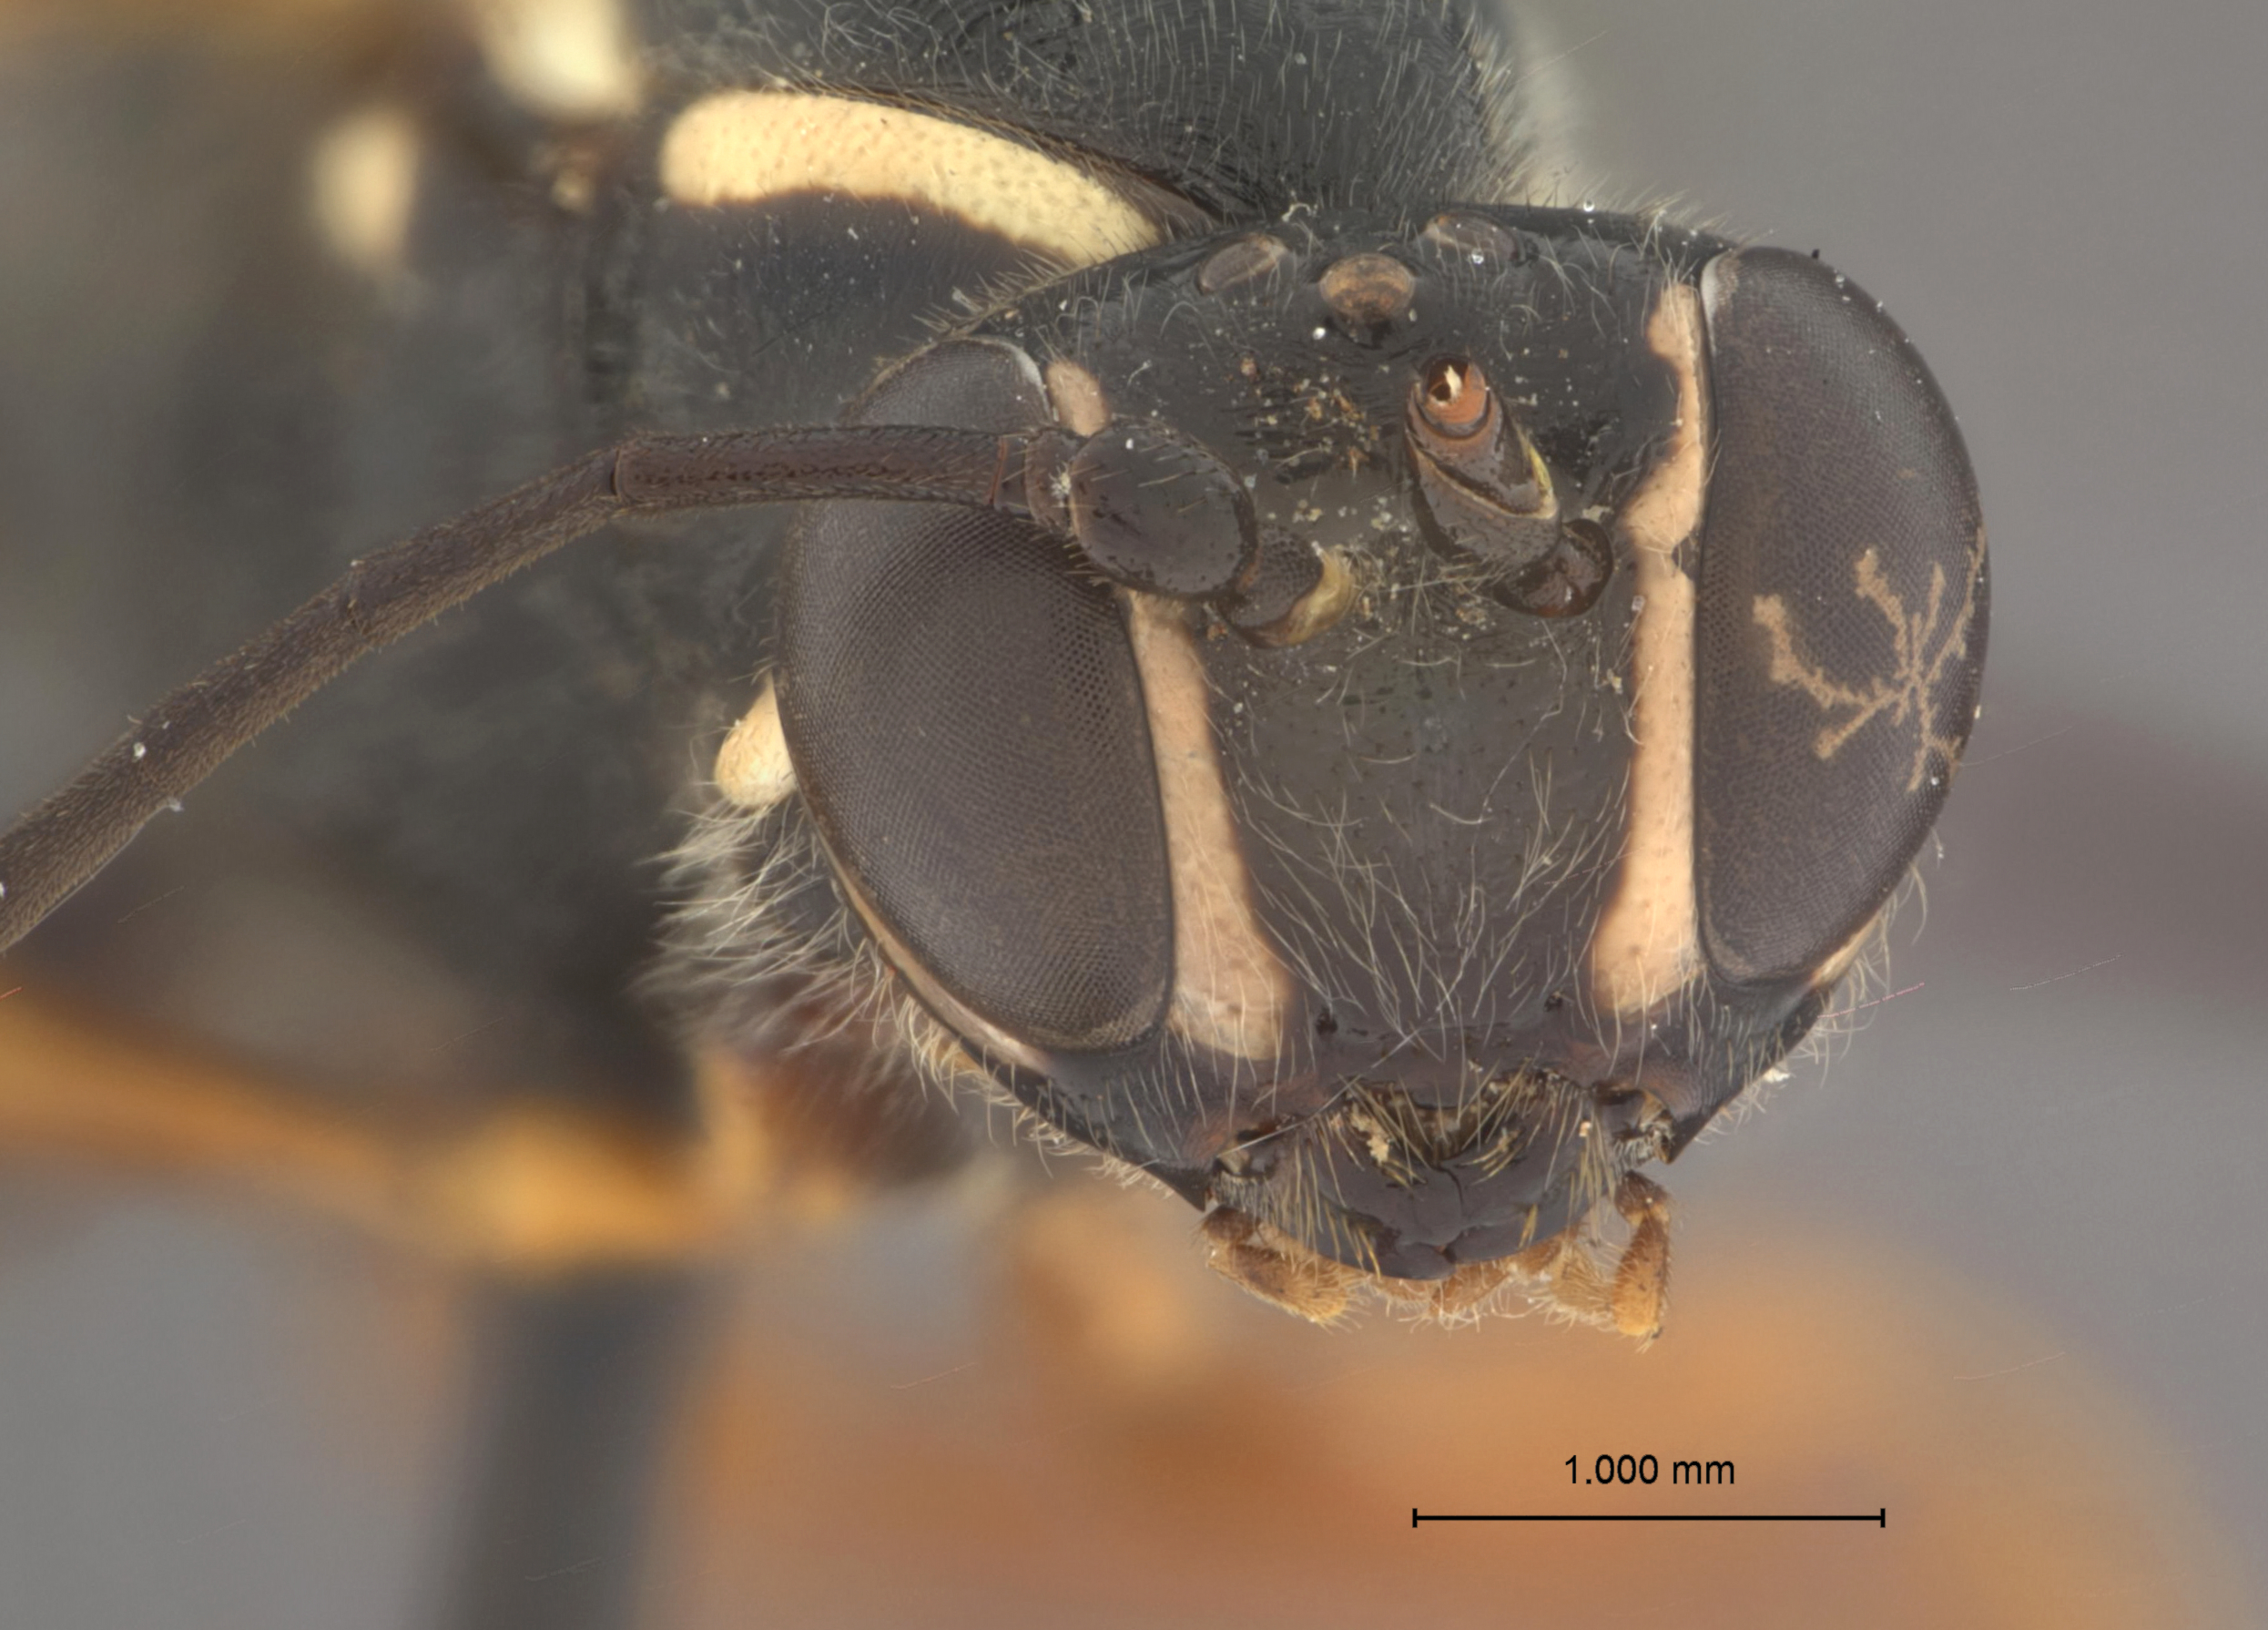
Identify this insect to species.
Rhyssa ponderosae
